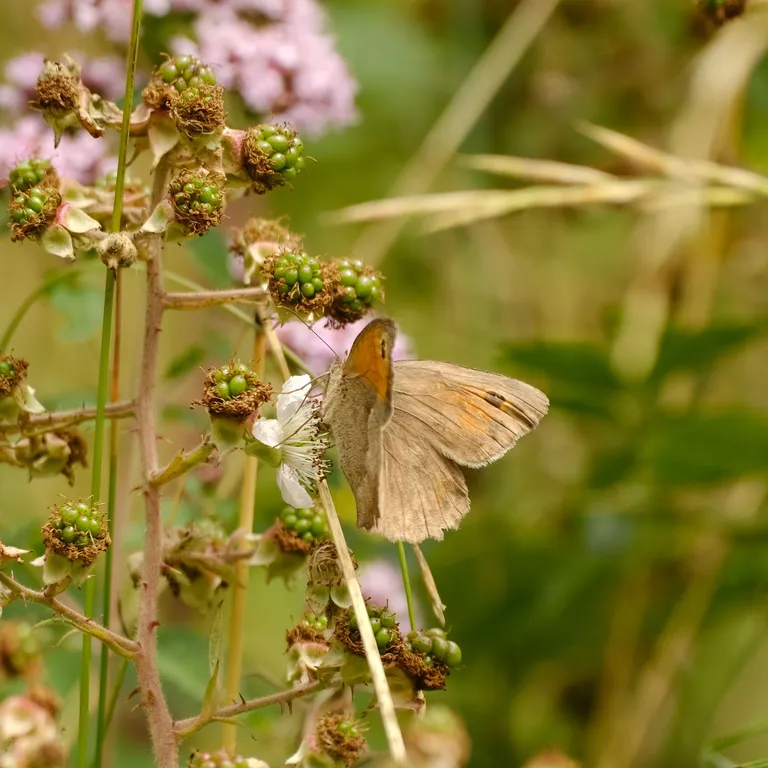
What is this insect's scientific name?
Maniola jurtina
